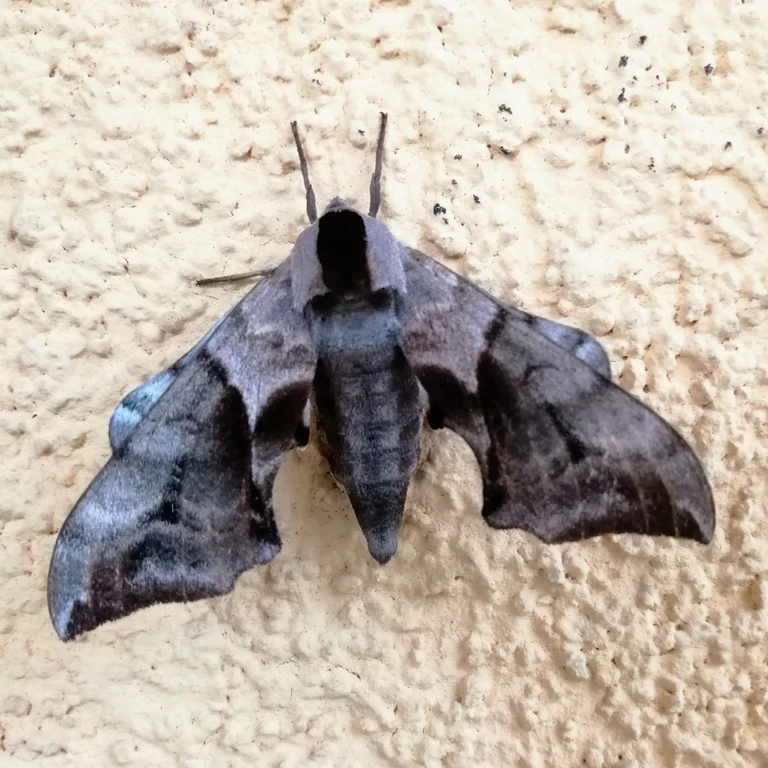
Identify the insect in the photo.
Smerinthus ocellata
